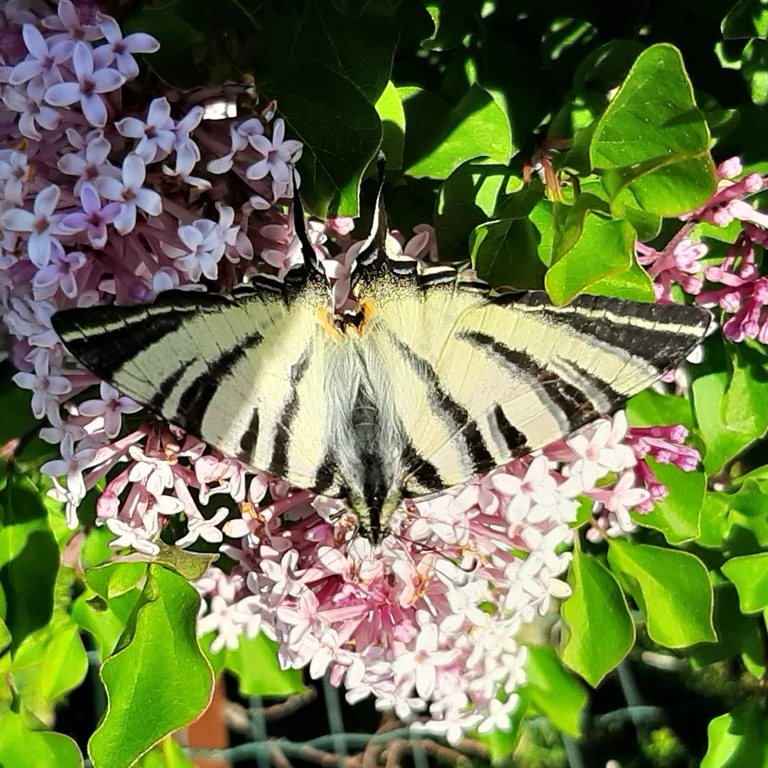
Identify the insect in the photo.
Iphiclides podalirius
